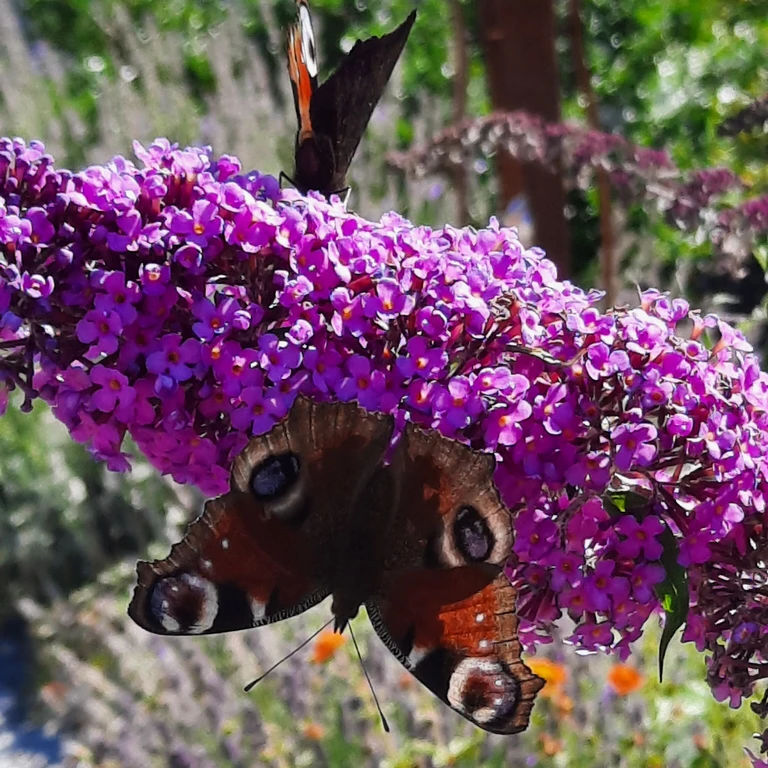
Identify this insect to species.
Aglais io
